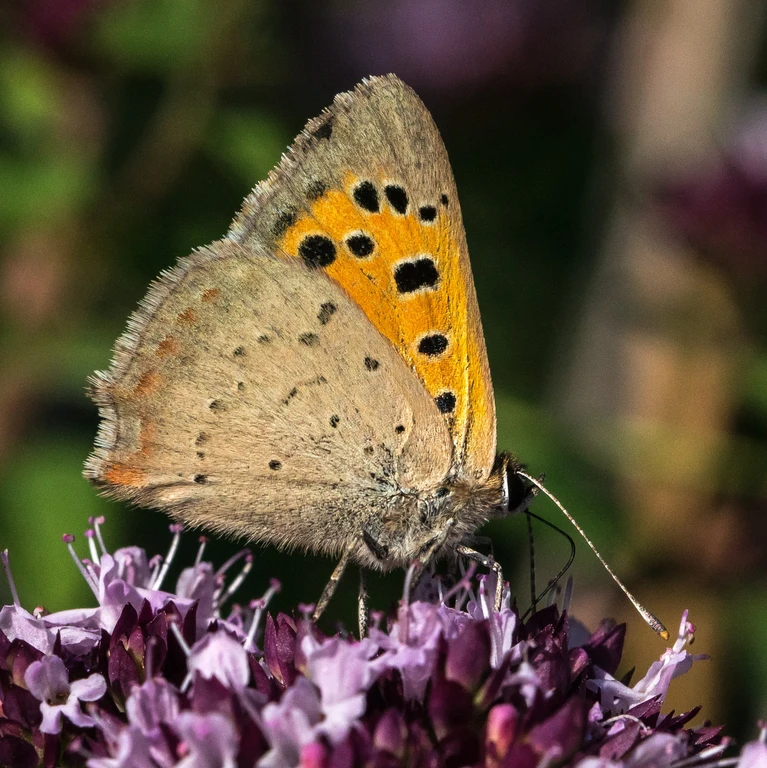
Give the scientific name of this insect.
Lycaena phlaeas
